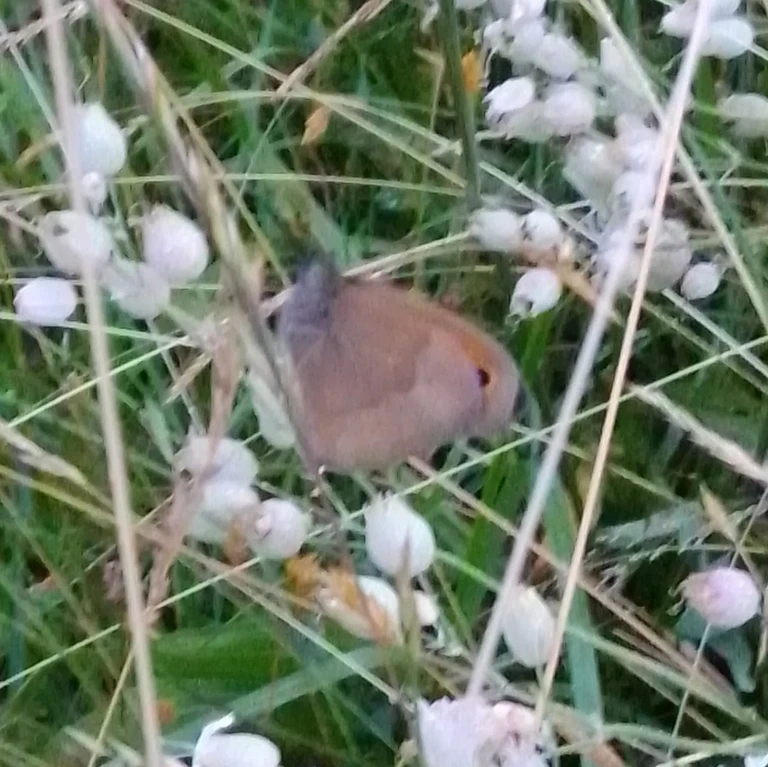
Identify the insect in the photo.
Maniola jurtina
